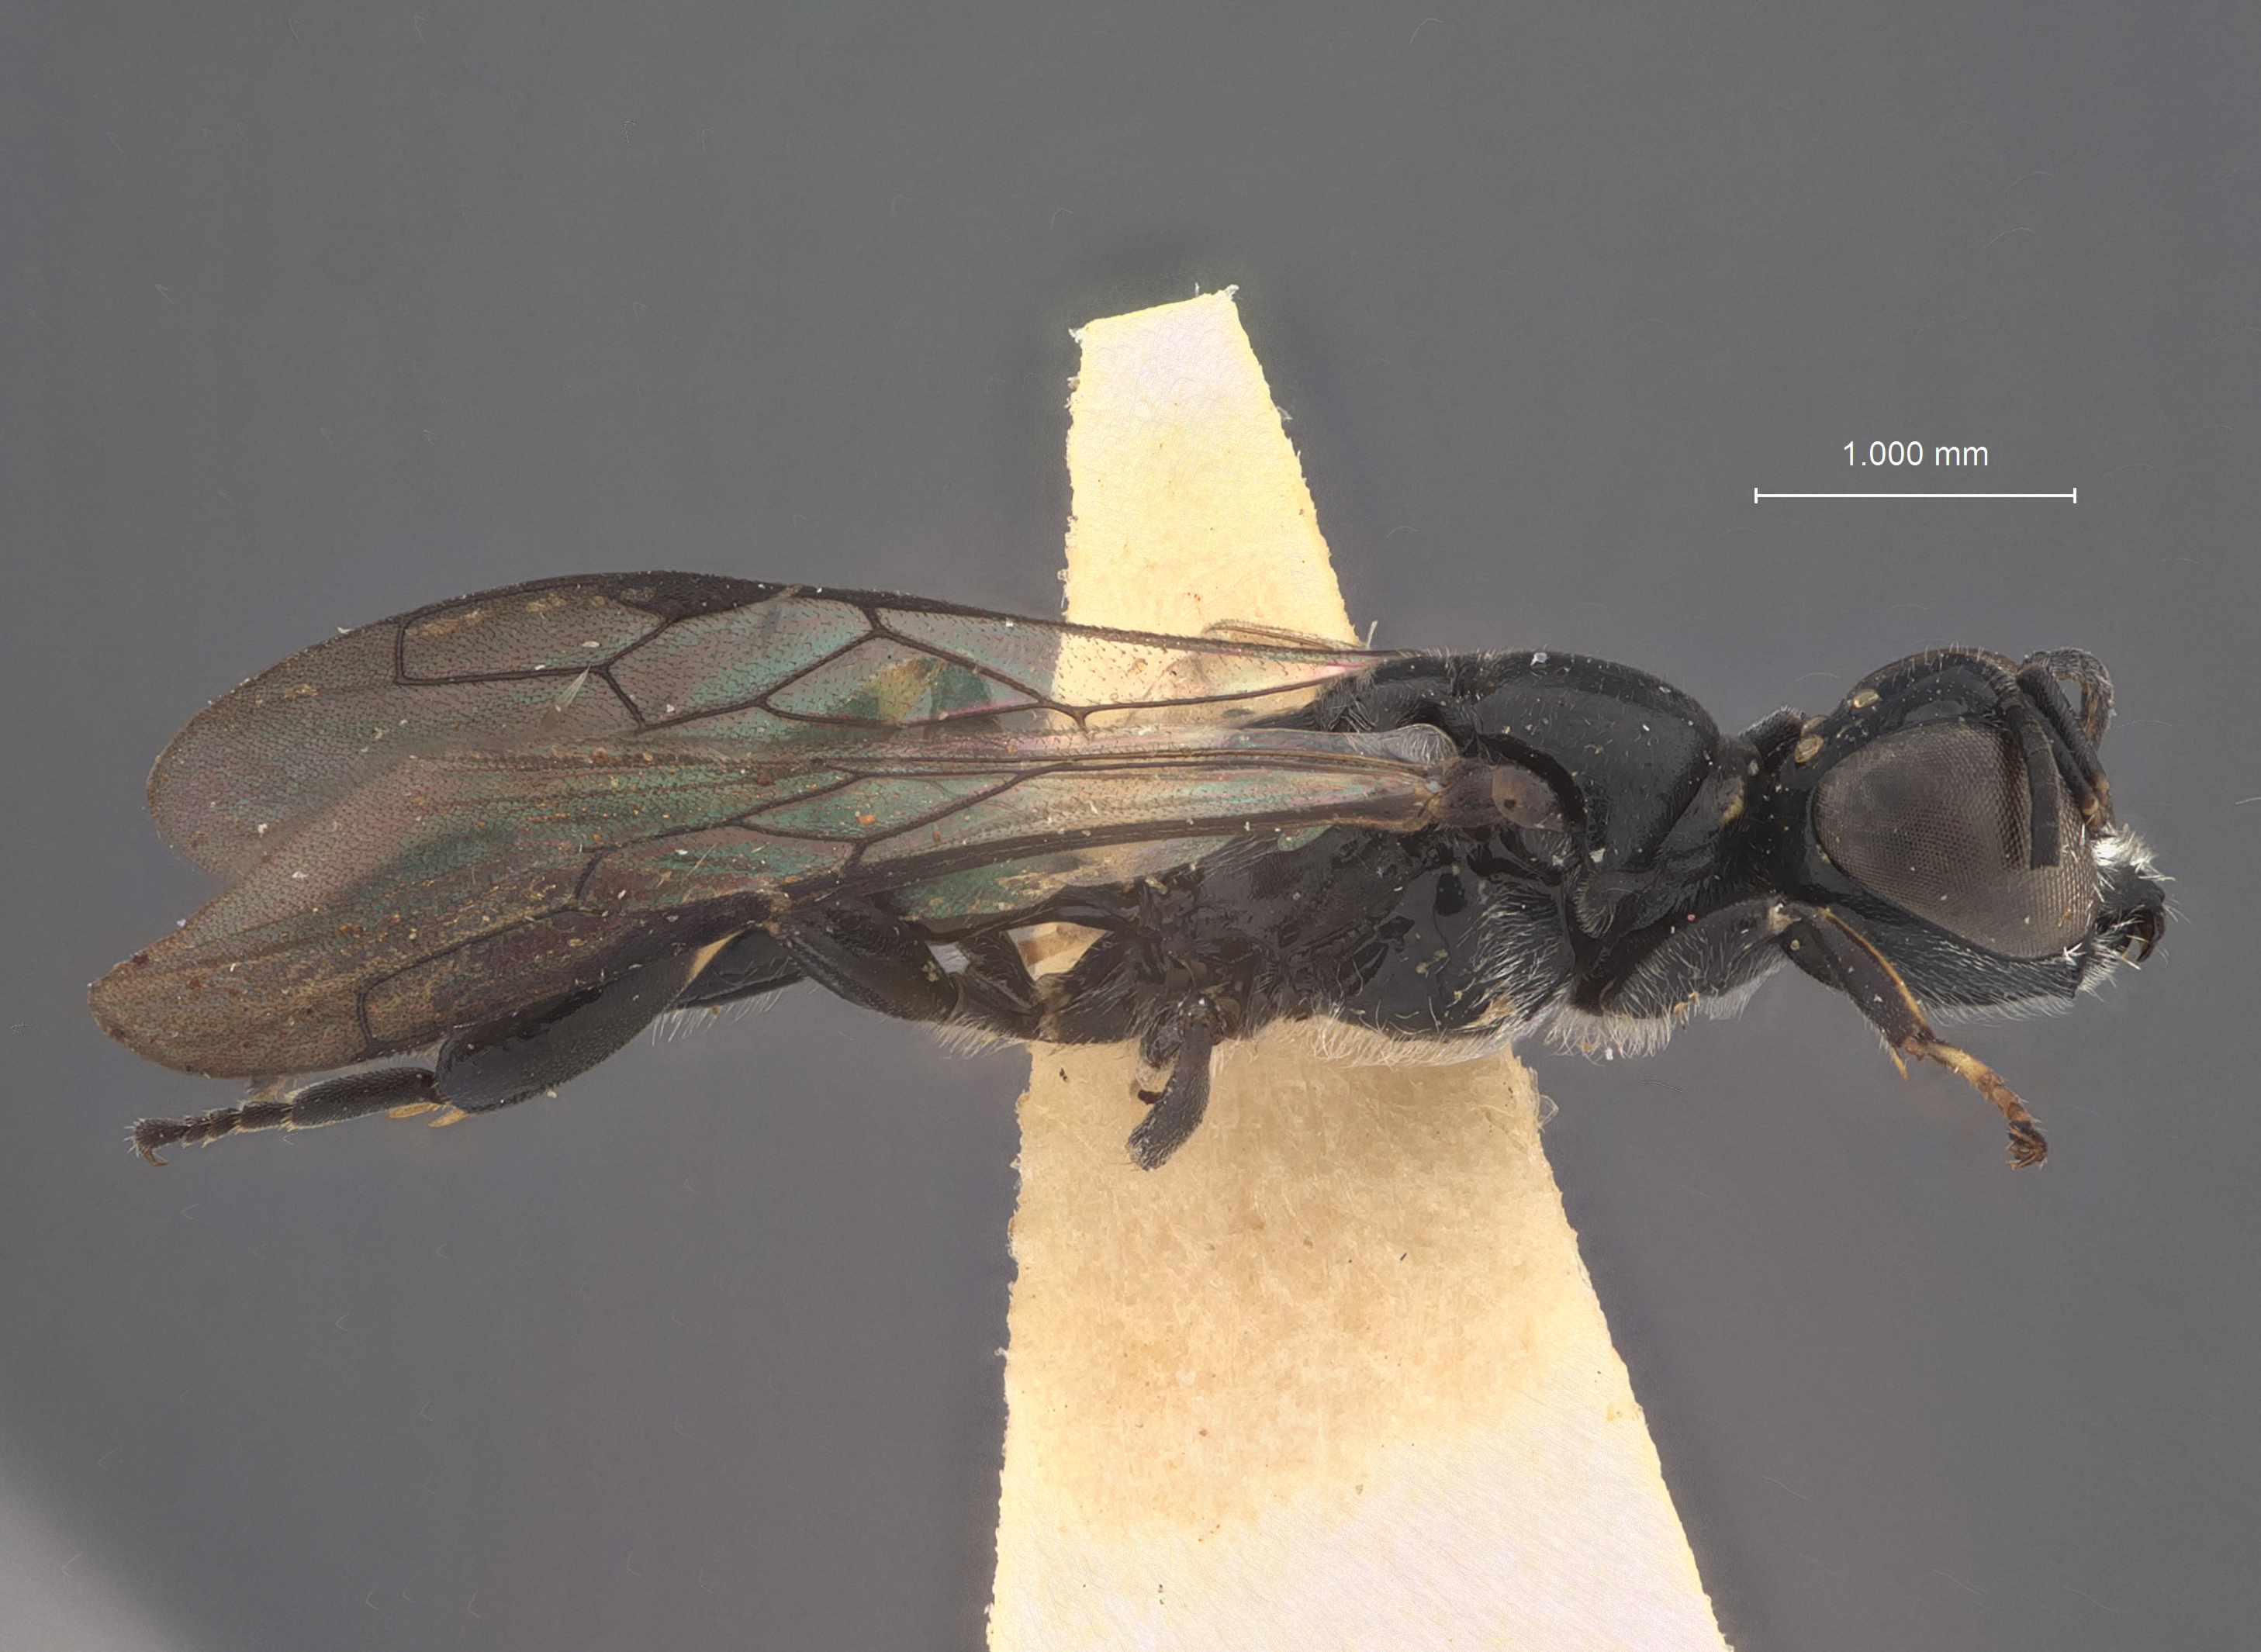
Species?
Crossocerus tsuifengensis
